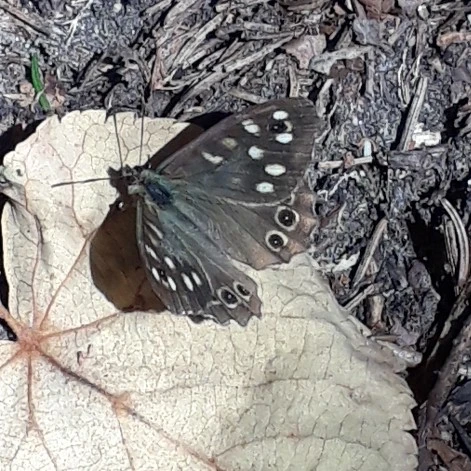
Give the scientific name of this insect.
Pararge aegeria
